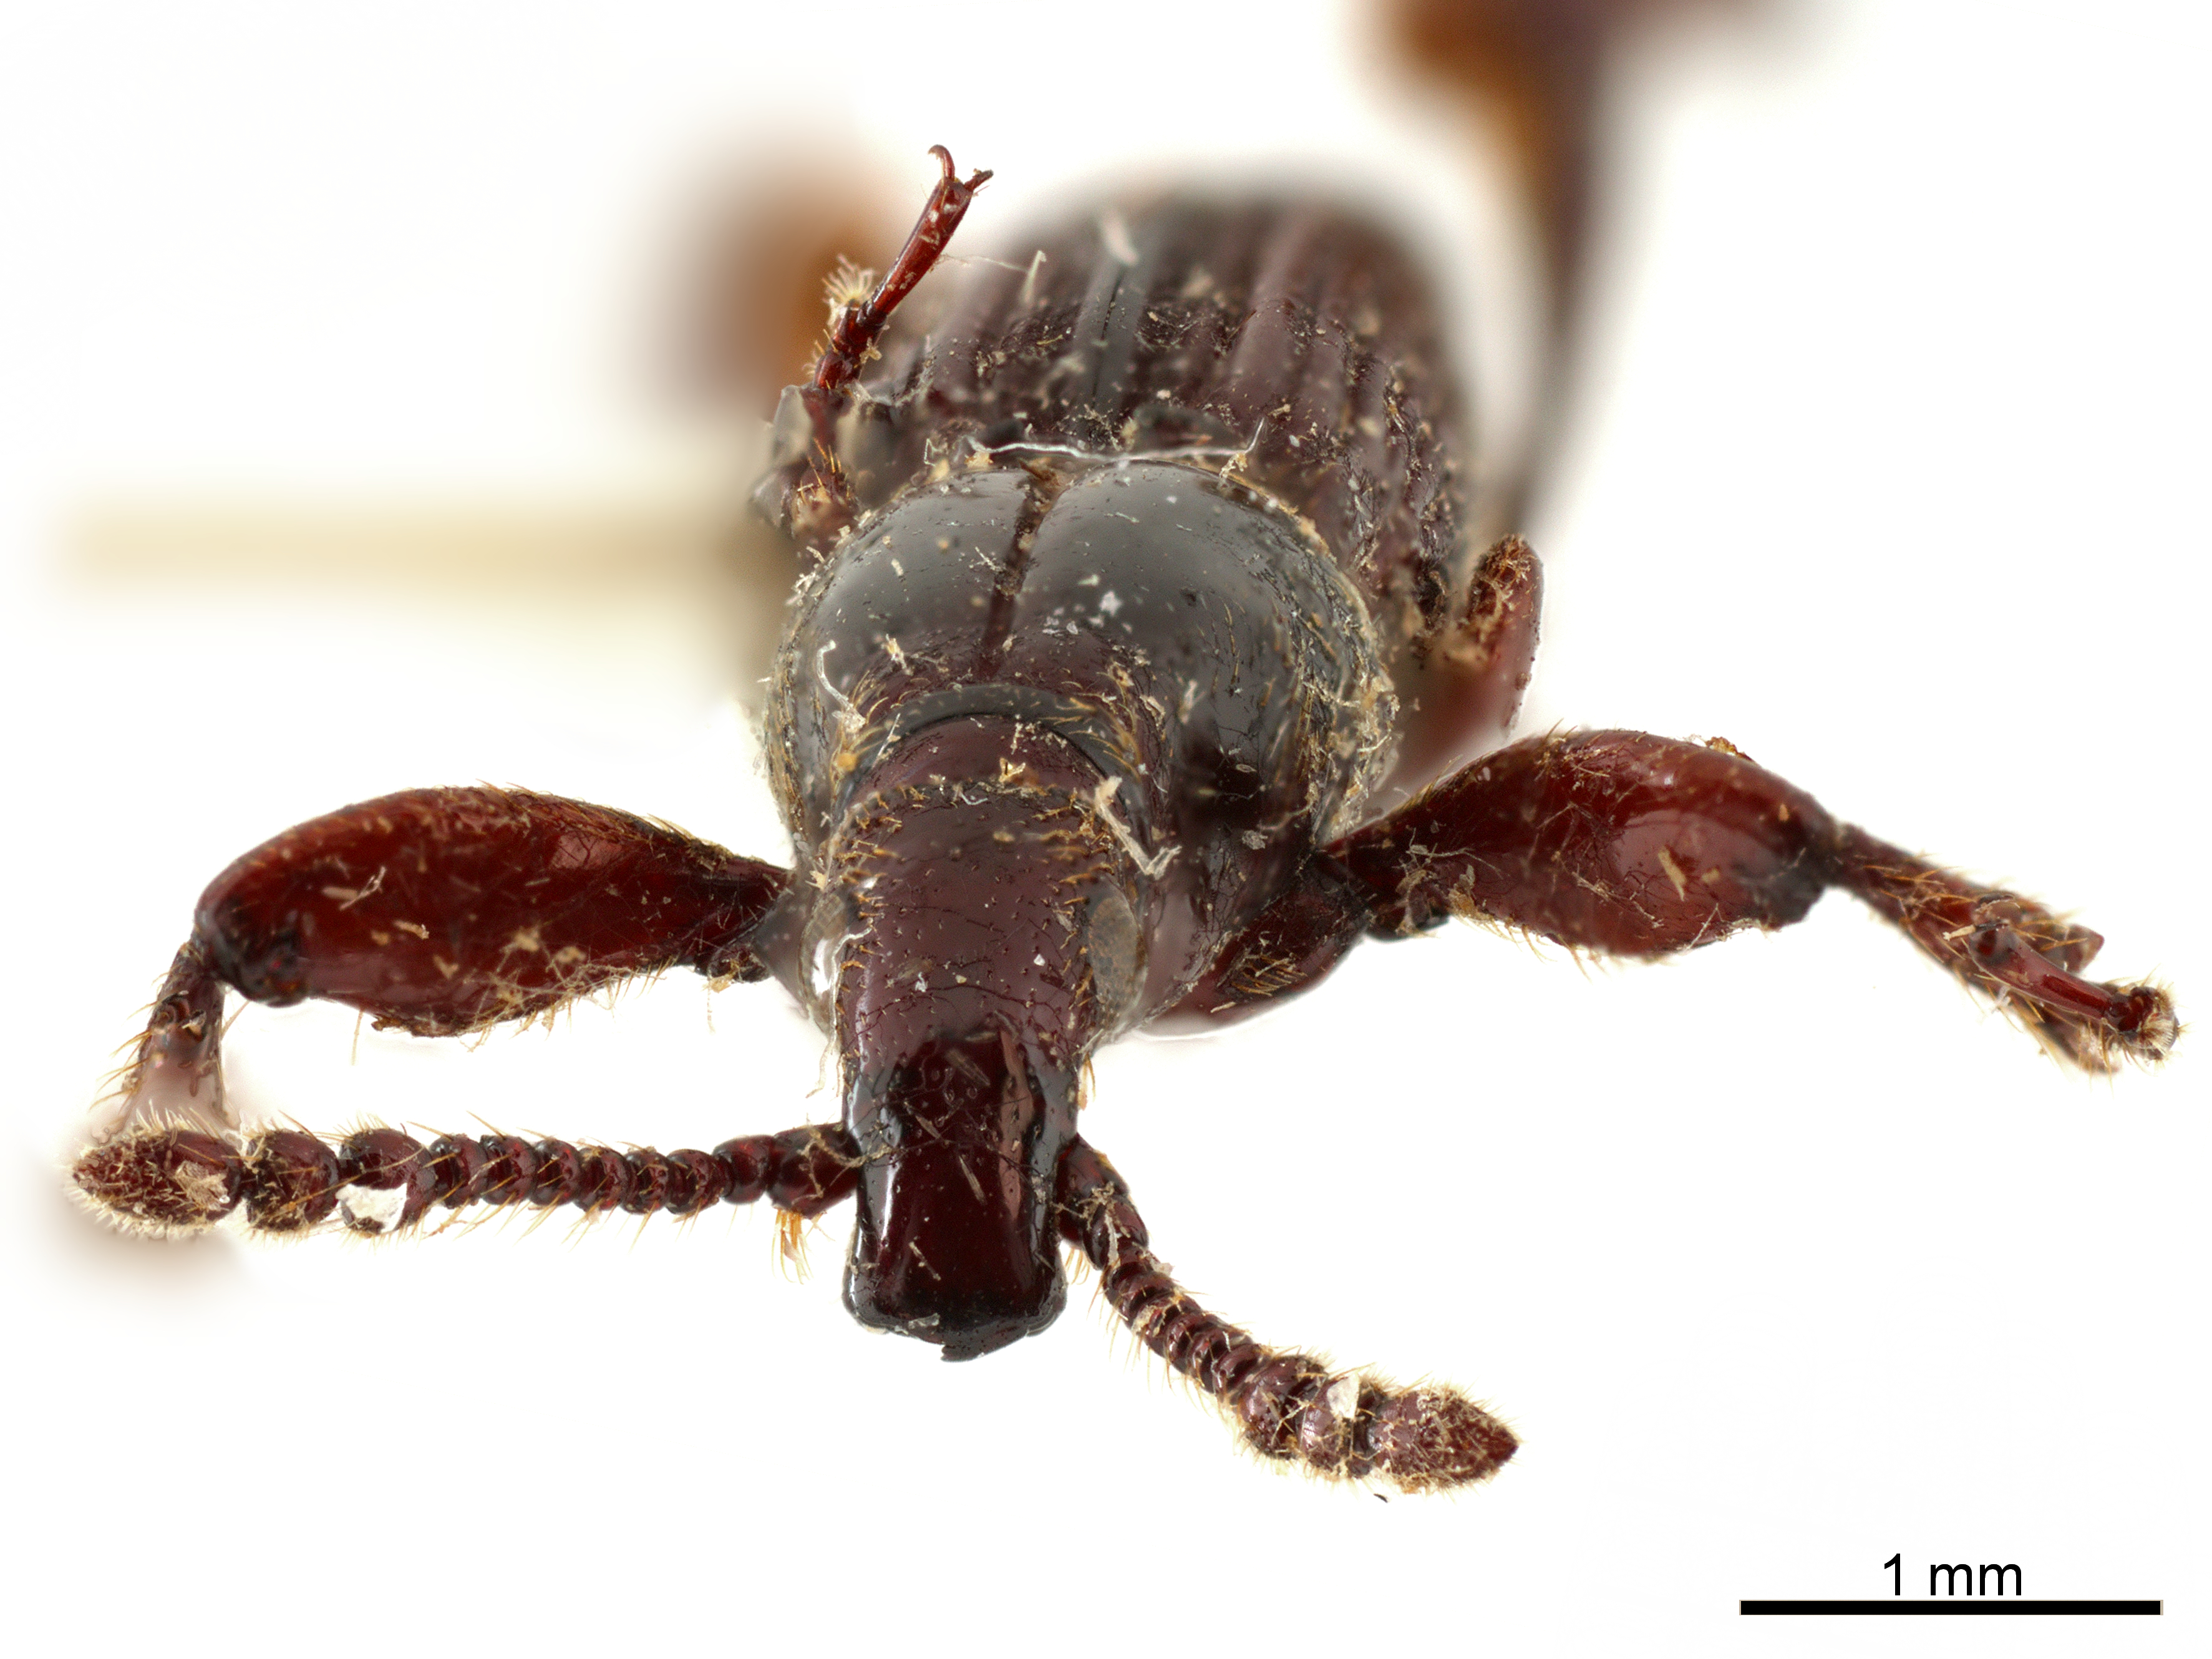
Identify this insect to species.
Oncodemerus sennai
